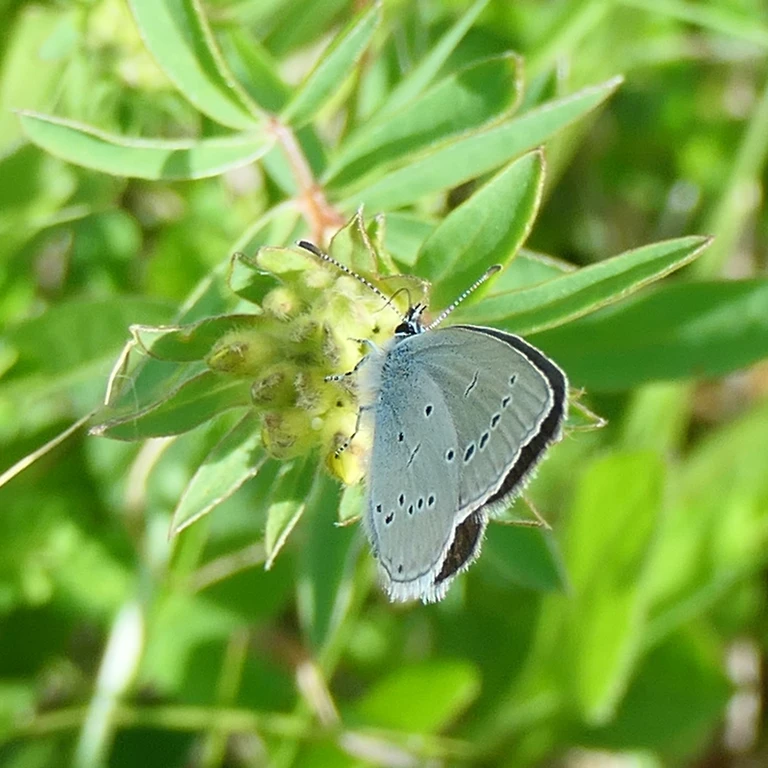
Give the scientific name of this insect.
Cupido minimus
